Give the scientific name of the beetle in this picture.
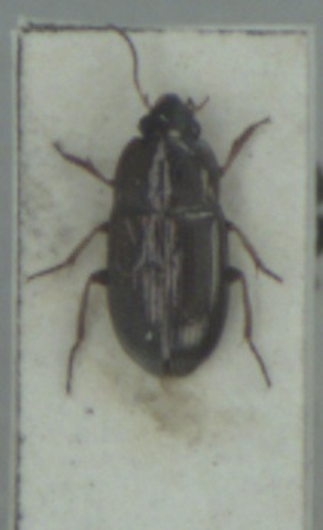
Amara tibialis
